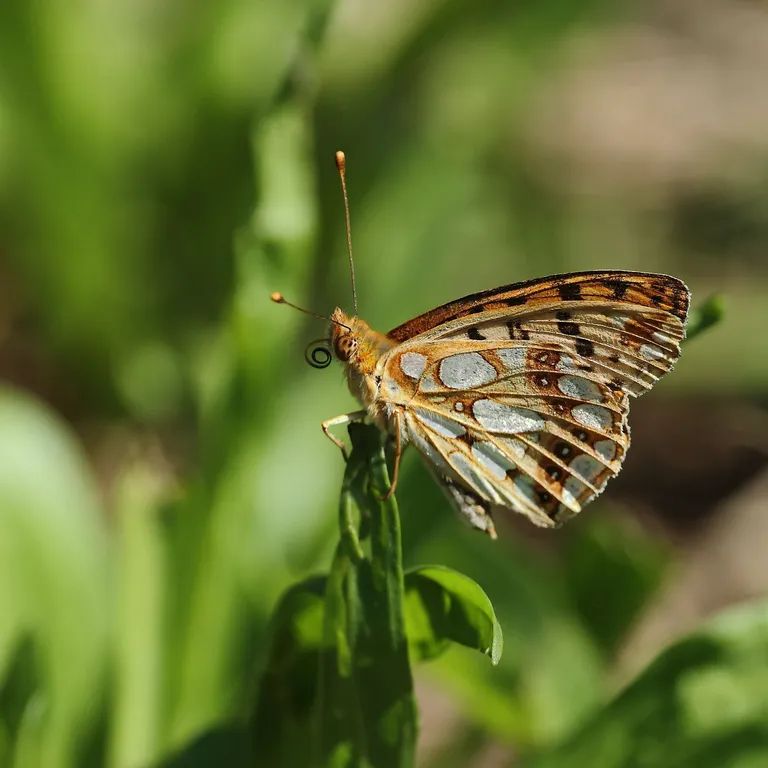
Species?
Issoria lathonia
